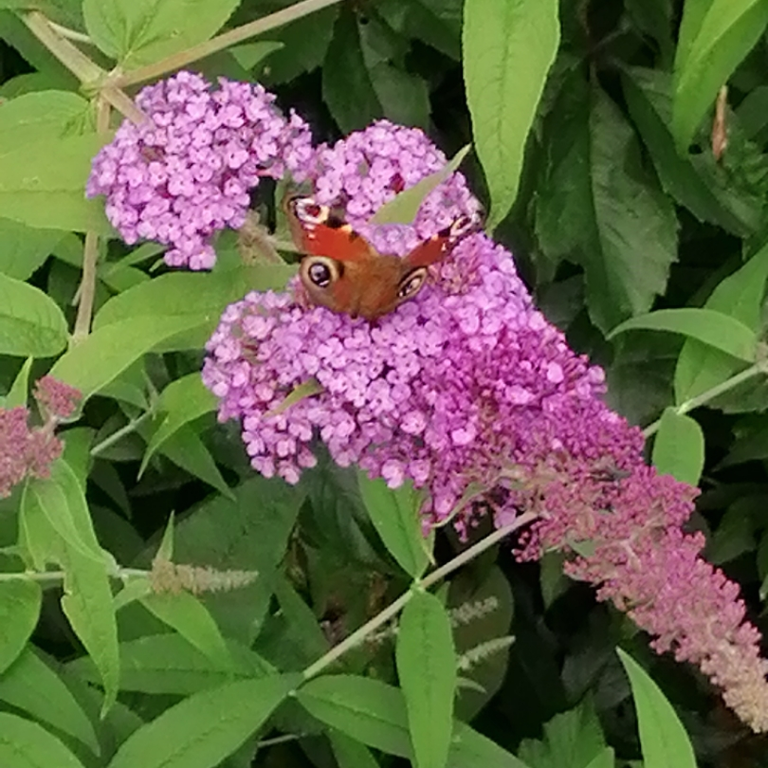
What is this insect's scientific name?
Aglais io
